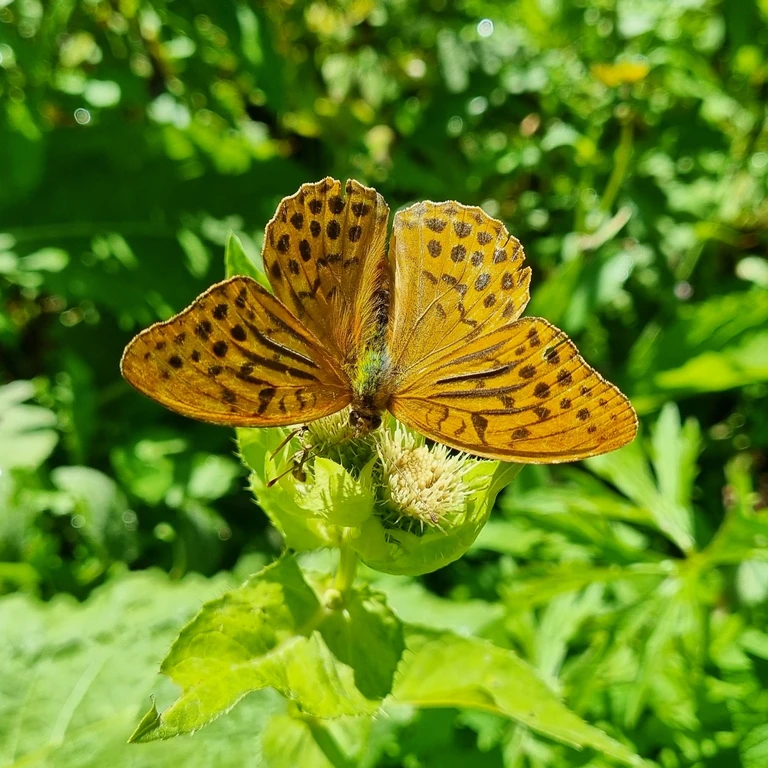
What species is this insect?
Argynnis paphia
